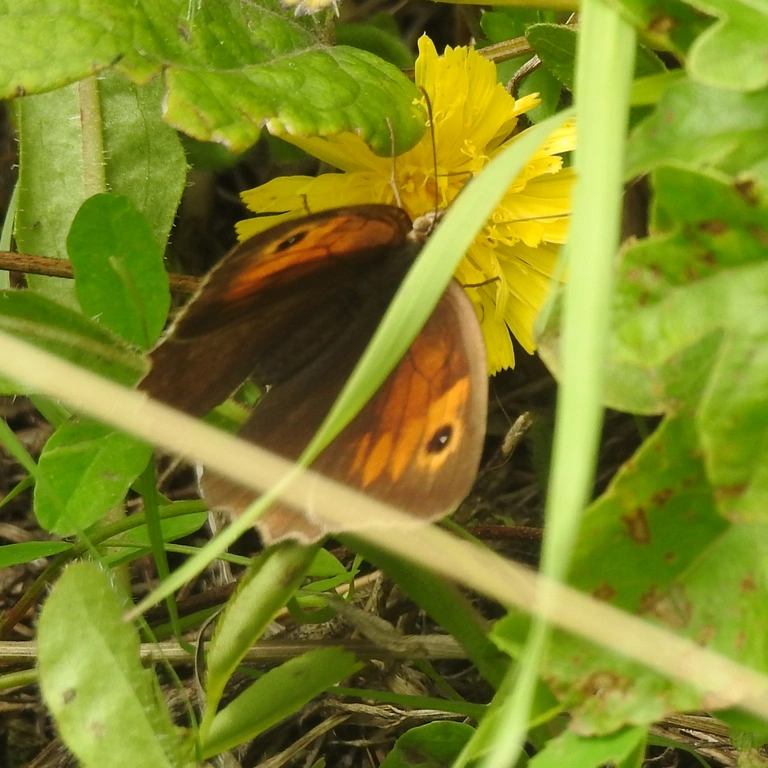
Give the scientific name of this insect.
Maniola jurtina
